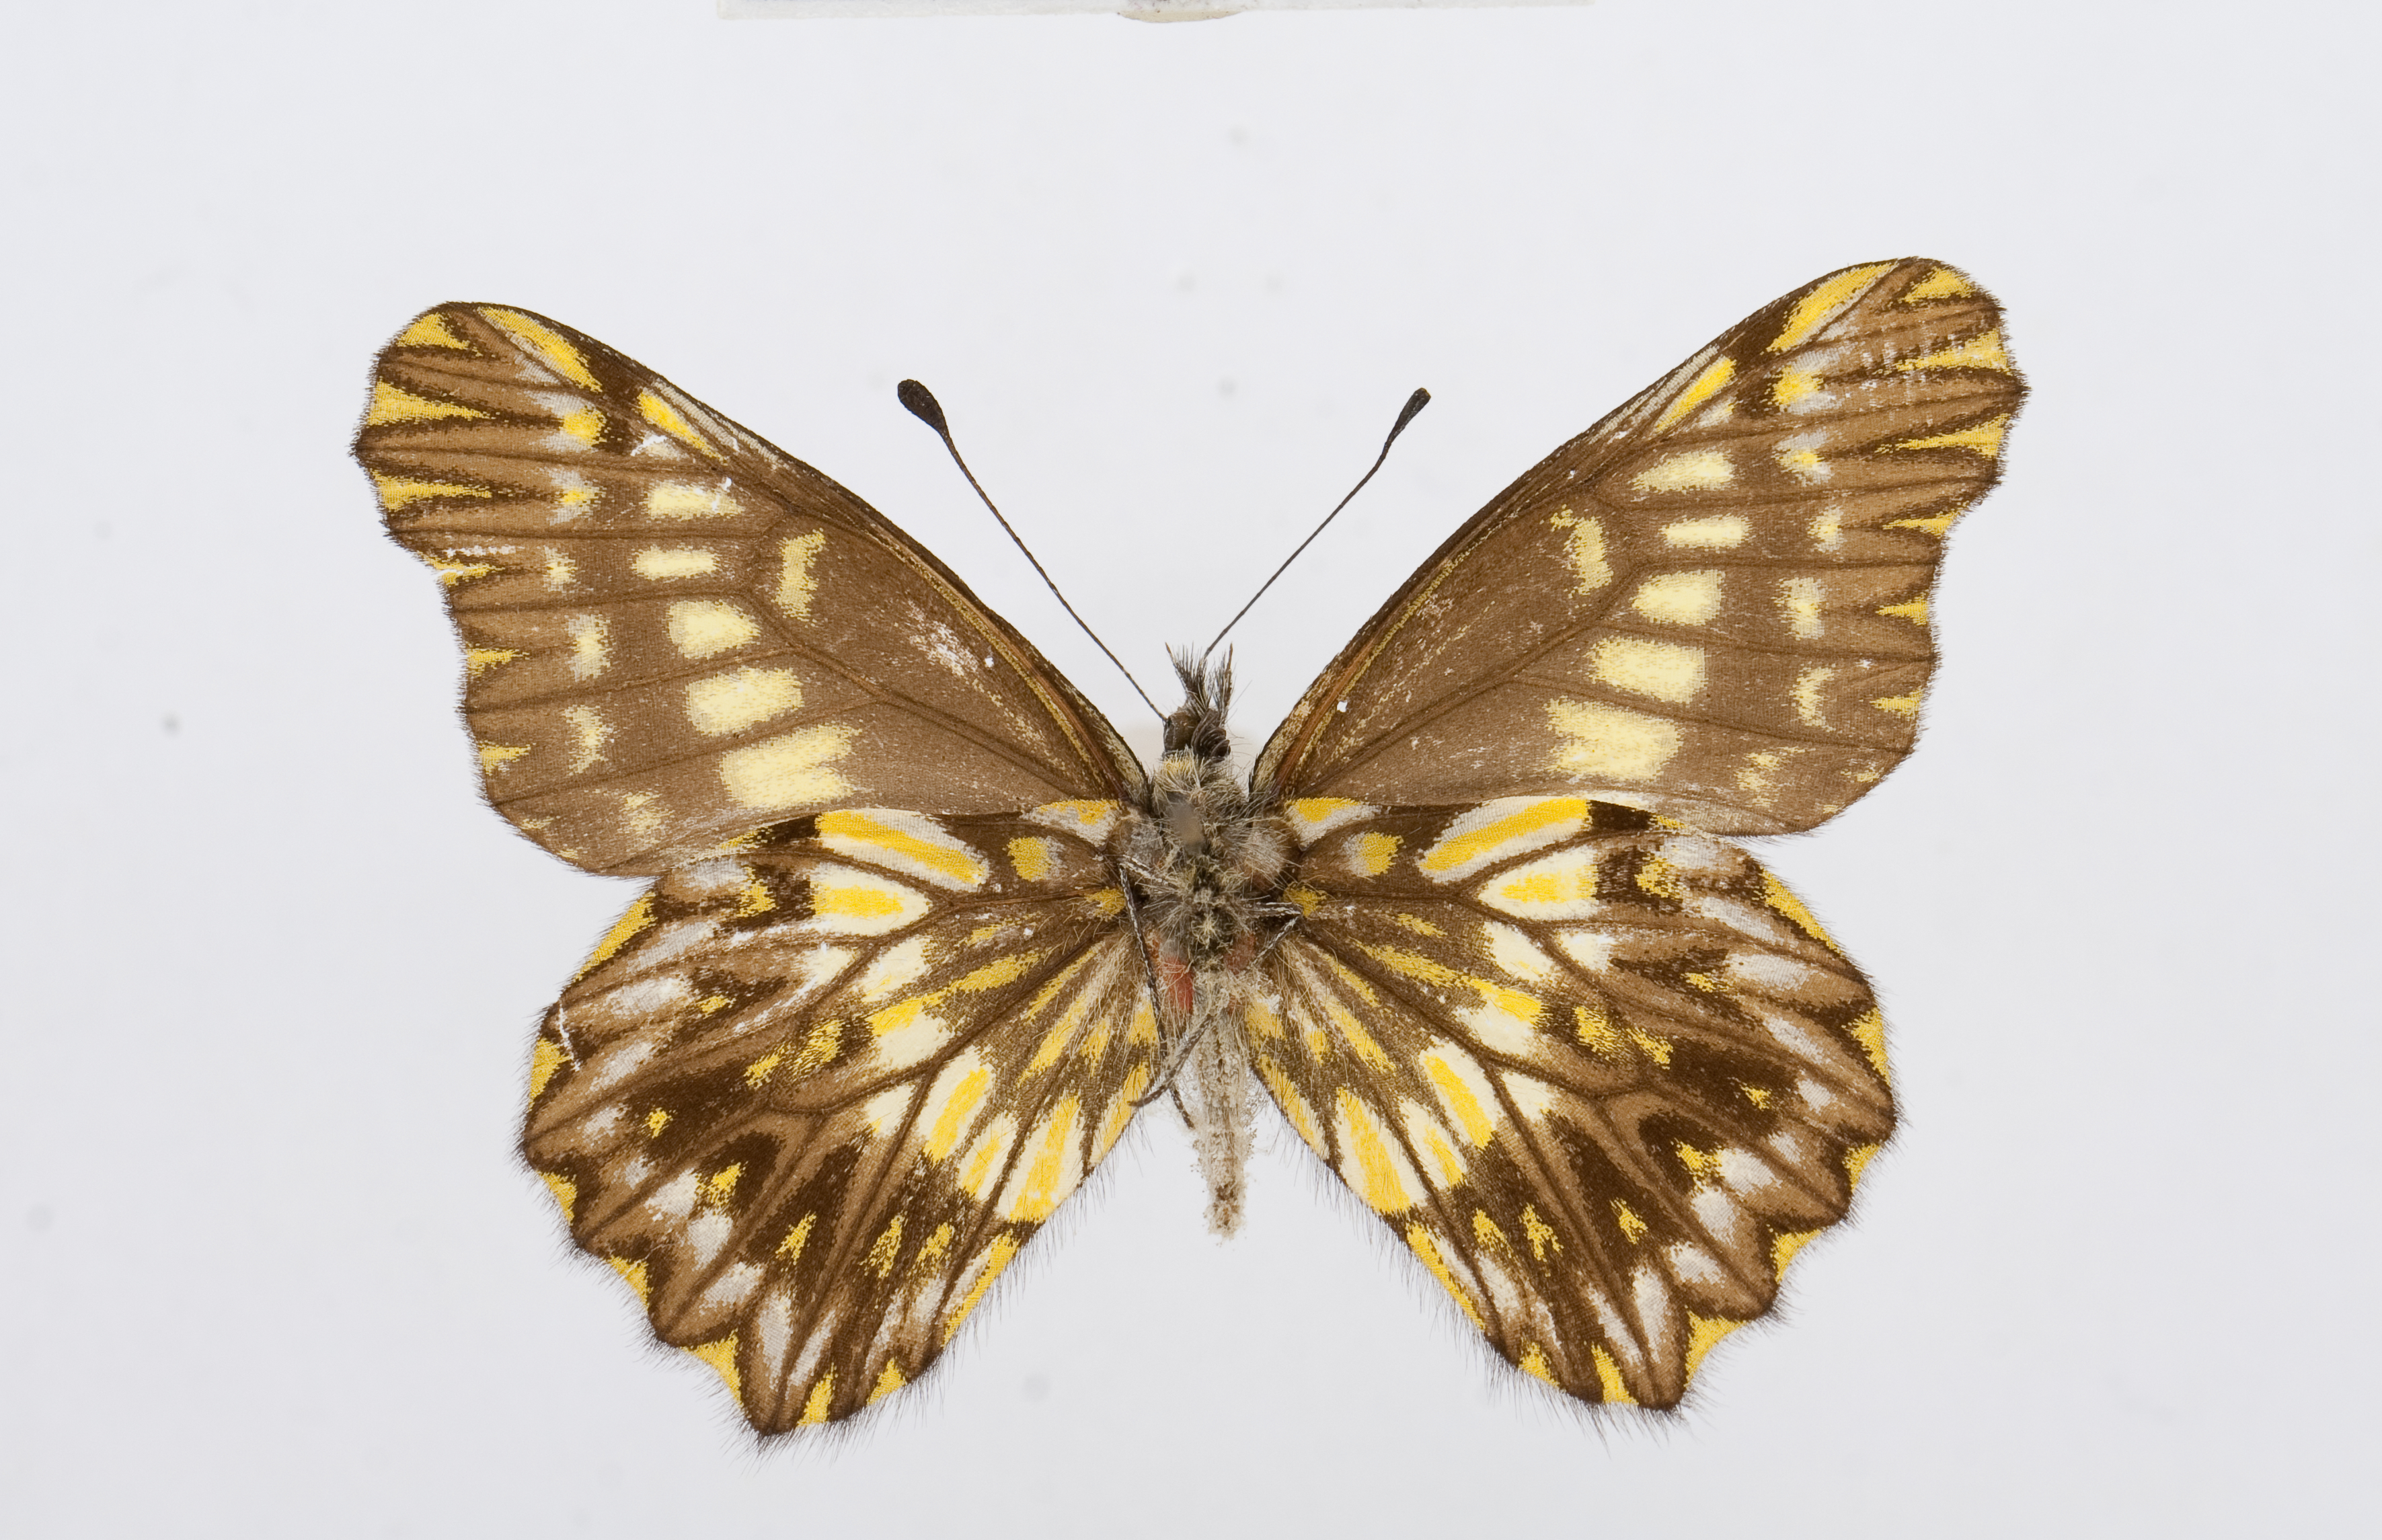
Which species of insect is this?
Catasticta huancabambensis
